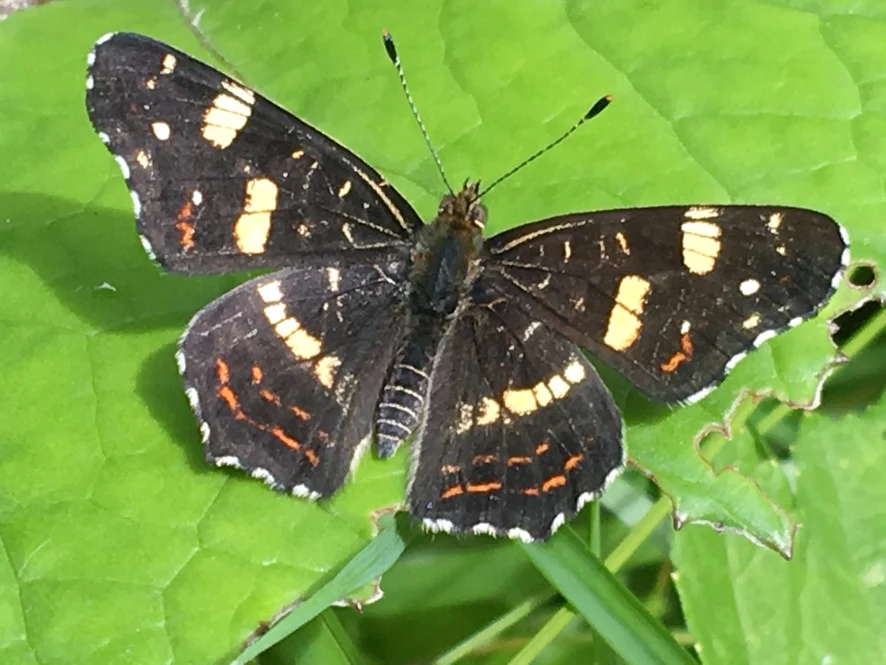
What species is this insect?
Araschnia levana
